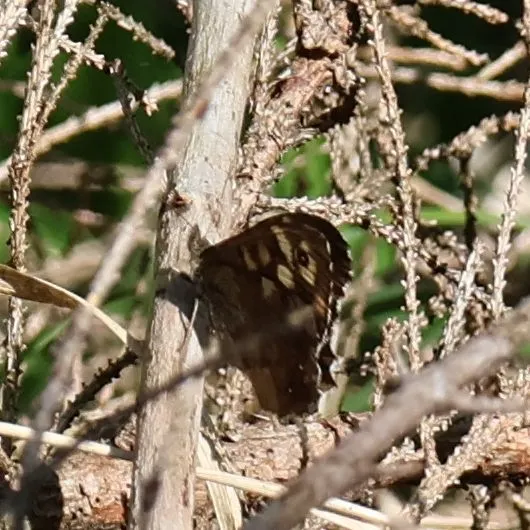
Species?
Pararge aegeria
